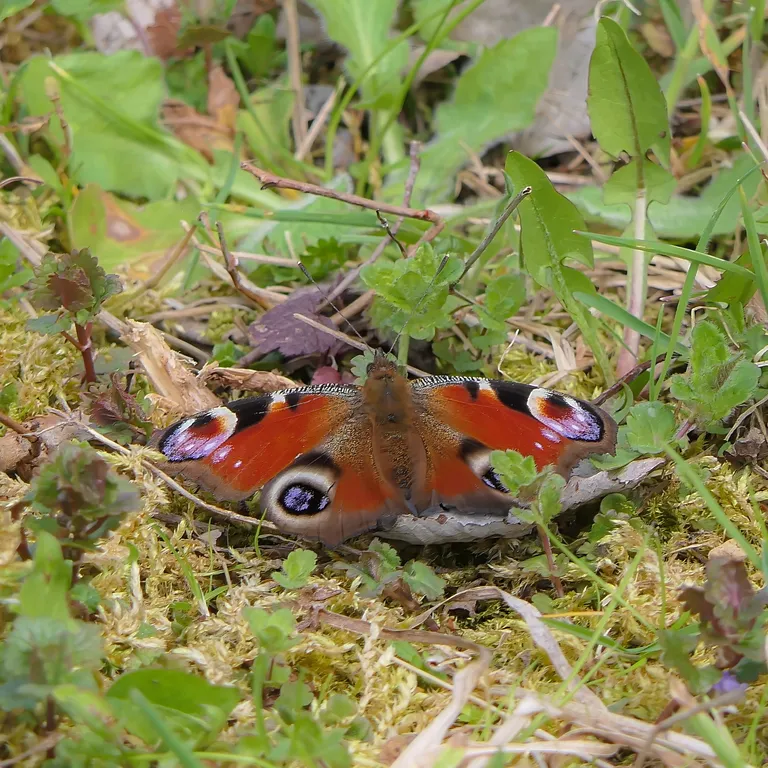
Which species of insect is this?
Aglais io
